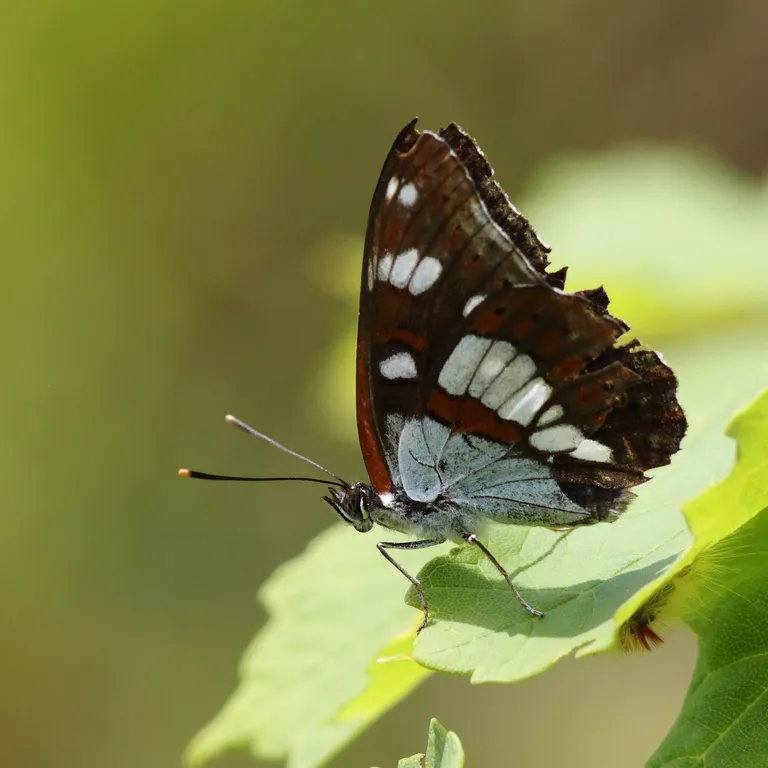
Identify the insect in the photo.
Limenitis reducta
